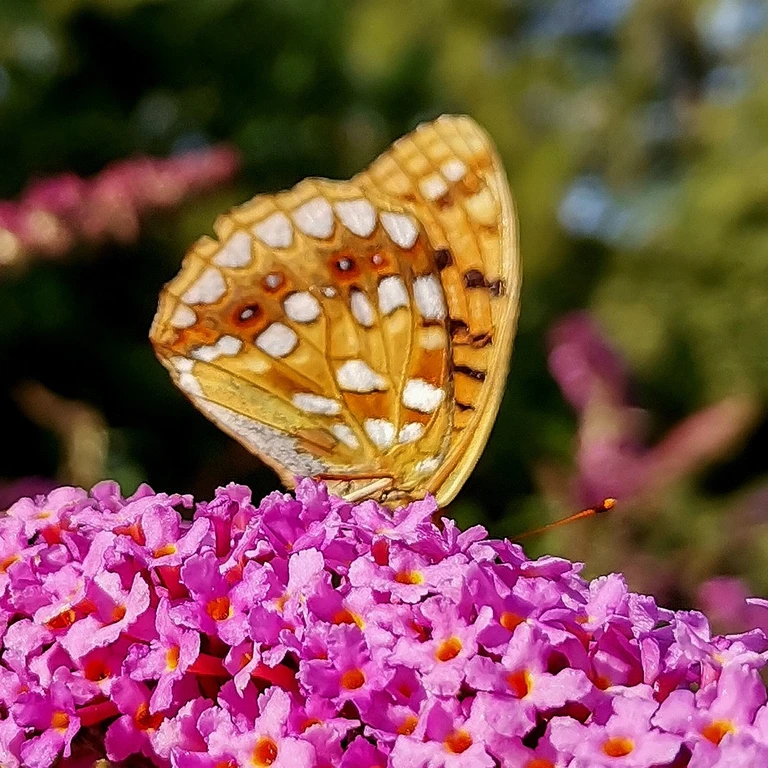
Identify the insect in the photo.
Fabriciana adippe
